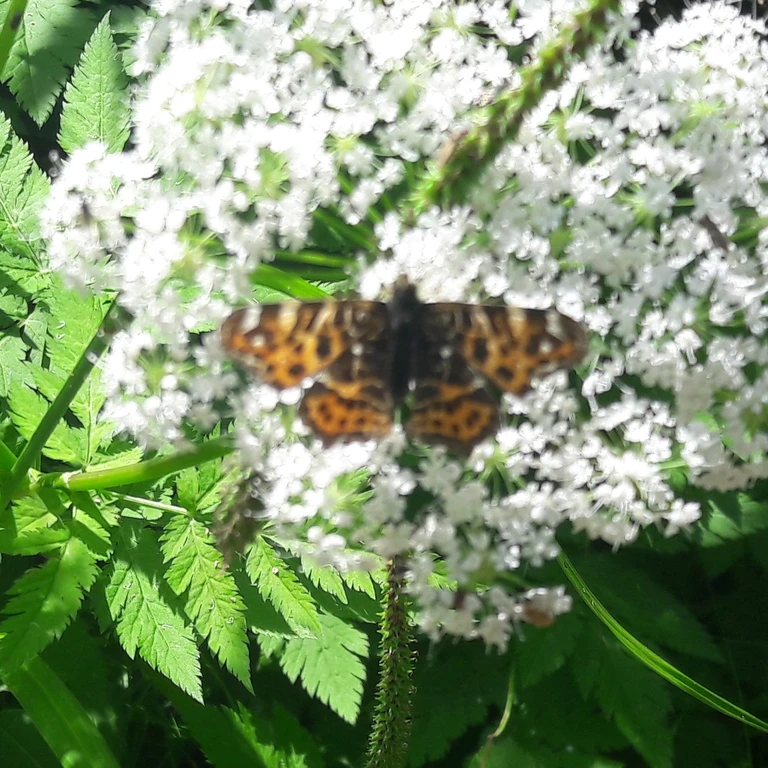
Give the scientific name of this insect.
Araschnia levana
